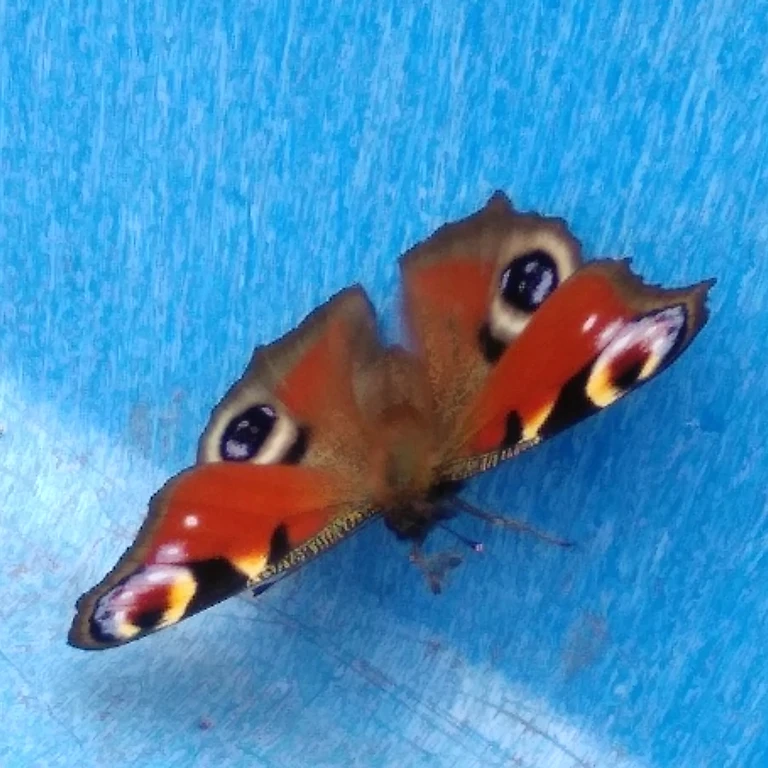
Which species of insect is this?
Aglais io
